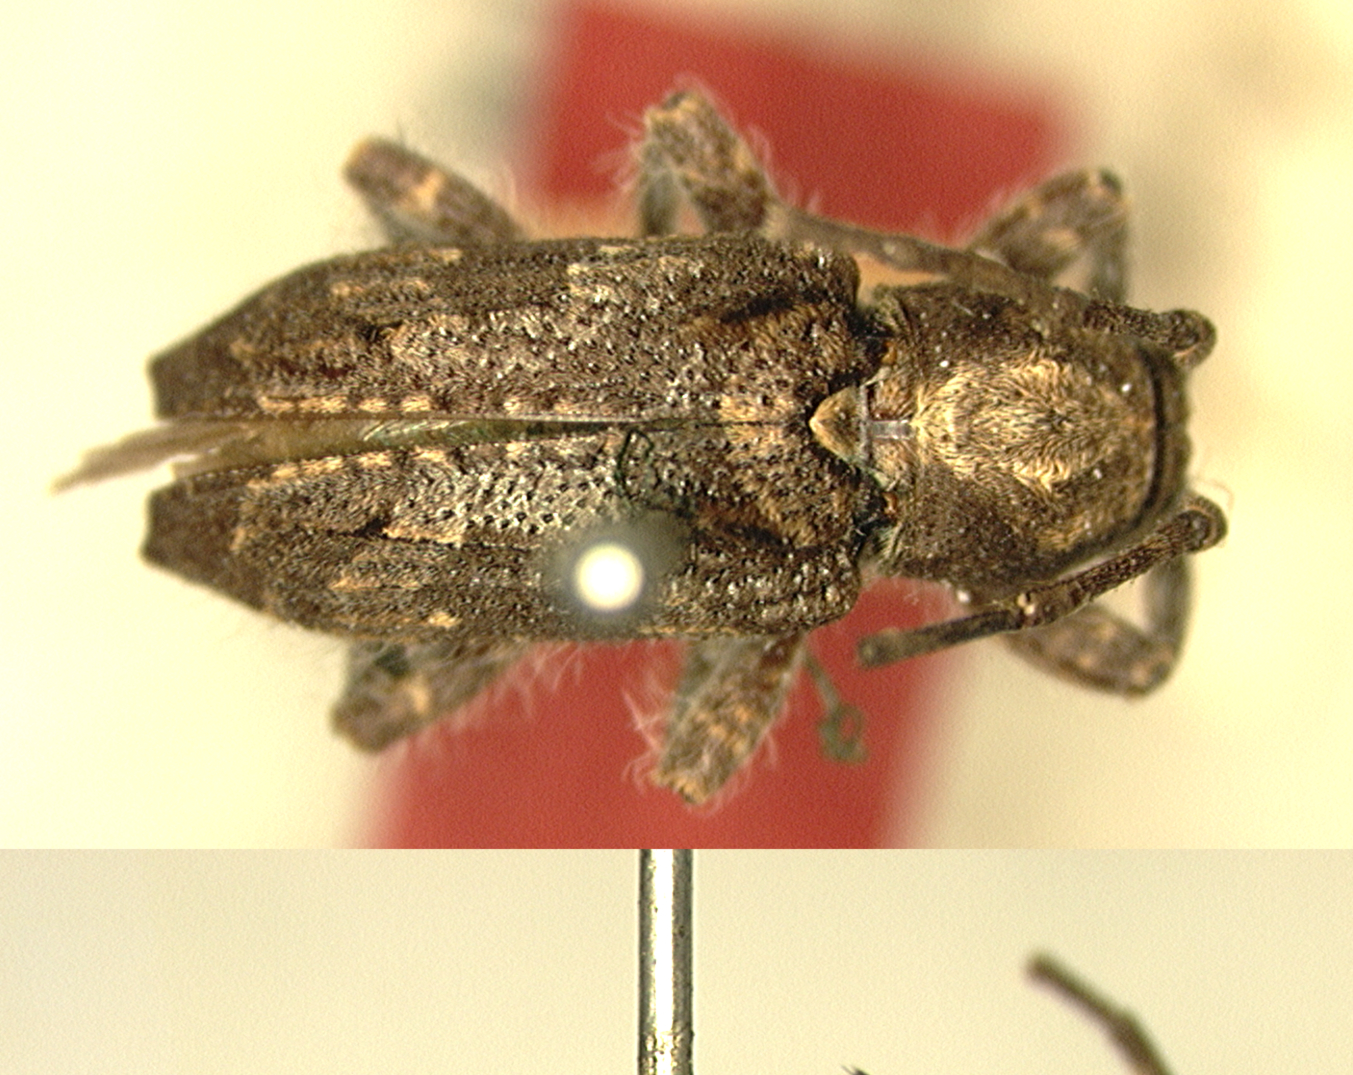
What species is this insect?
Pterolophia hirsuta
